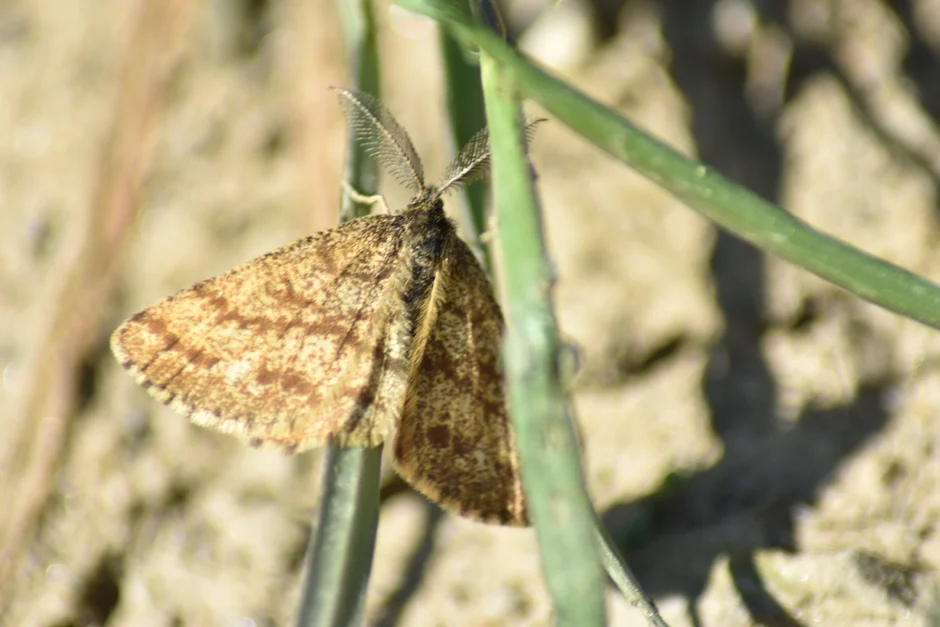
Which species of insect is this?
Ematurga atomaria
